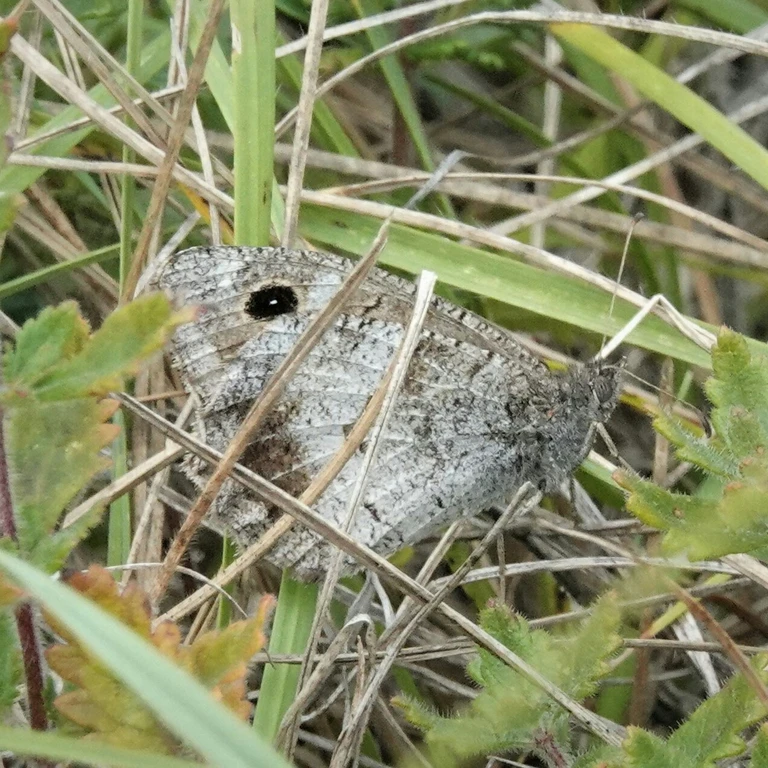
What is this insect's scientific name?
Hipparchia statilinus
